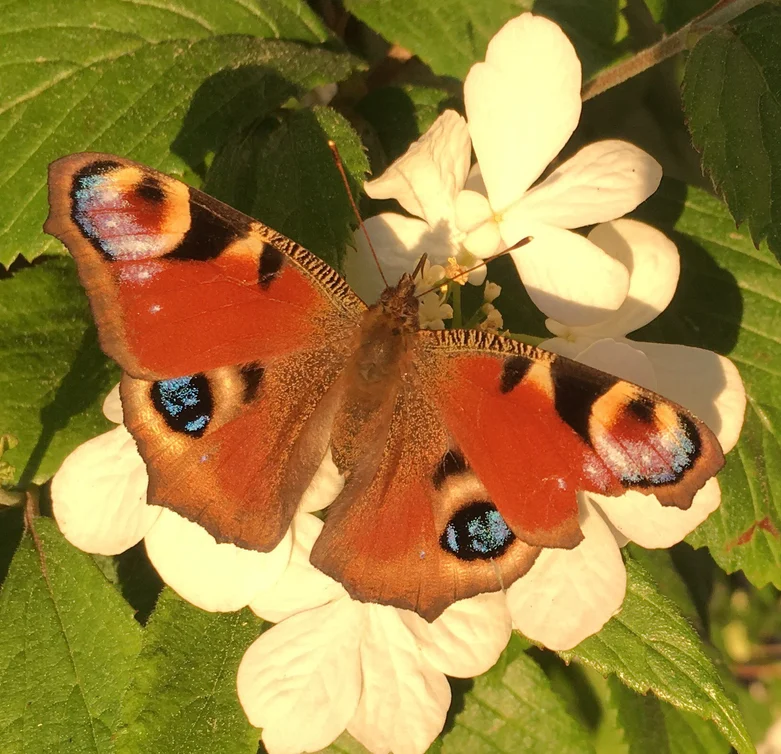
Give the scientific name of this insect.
Aglais io
